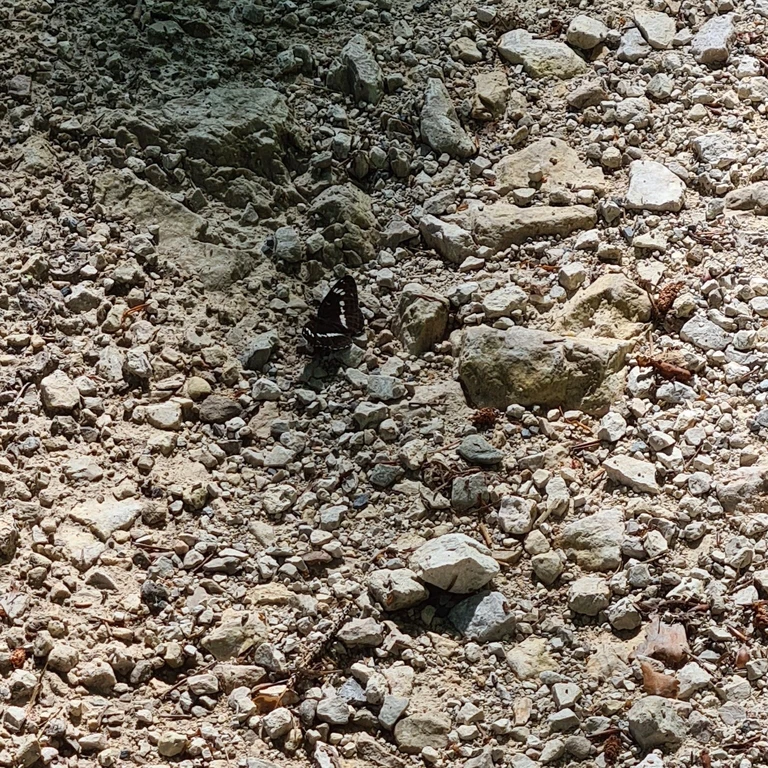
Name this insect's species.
Limenitis camilla (also Ladoga camilla)
